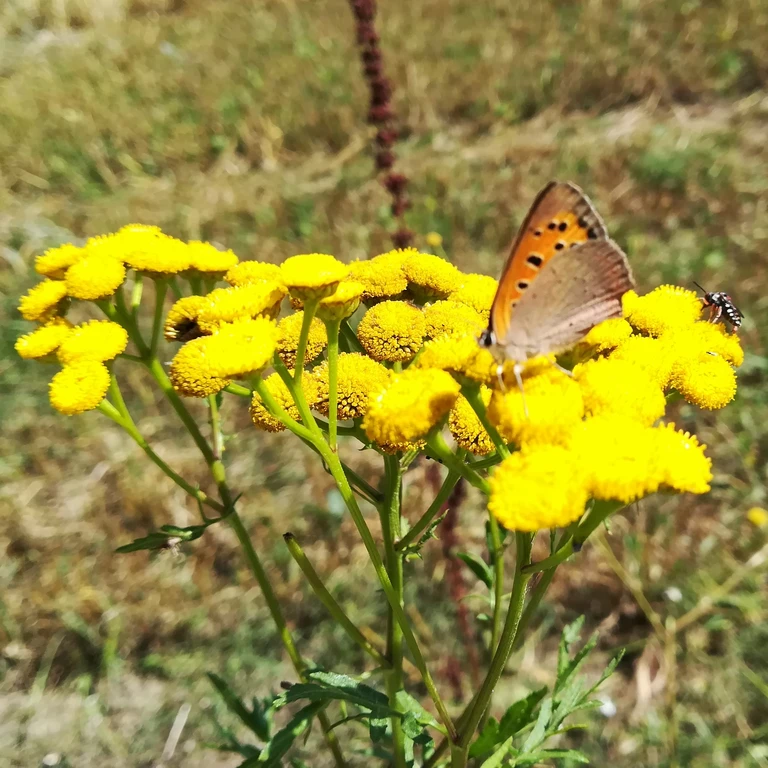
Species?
Lycaena phlaeas
